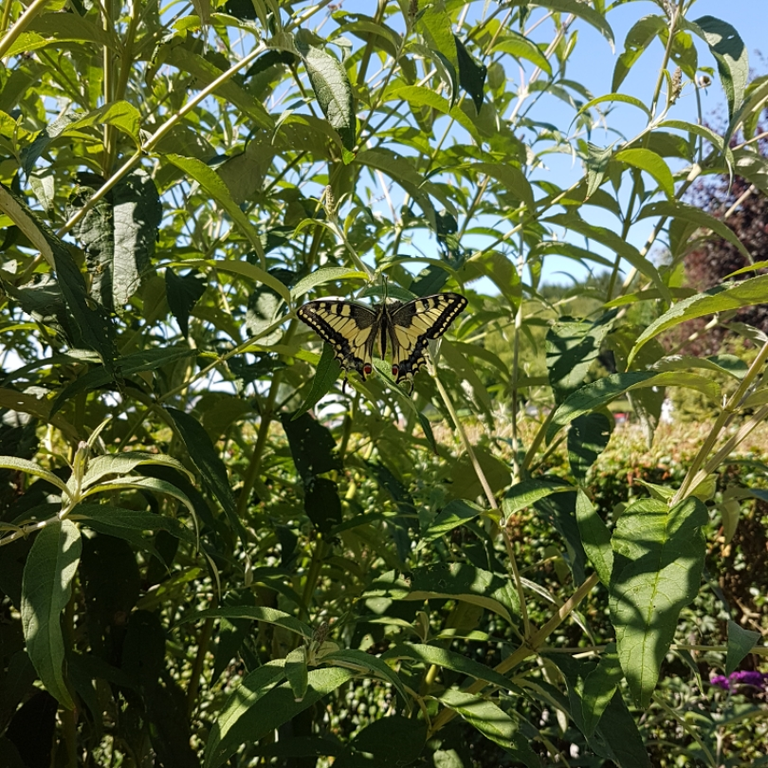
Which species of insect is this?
Papilio machaon
